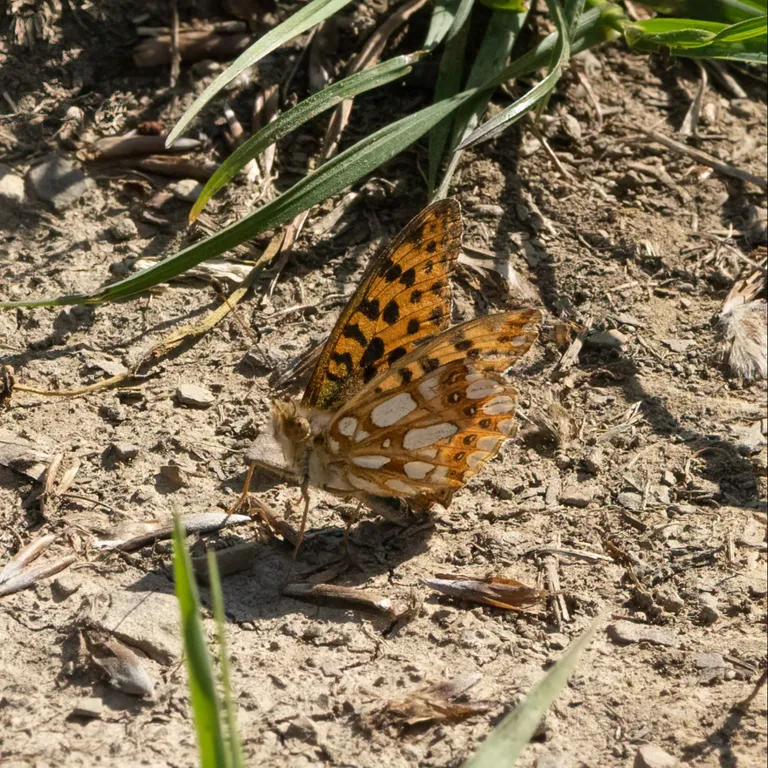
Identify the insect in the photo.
Issoria lathonia
